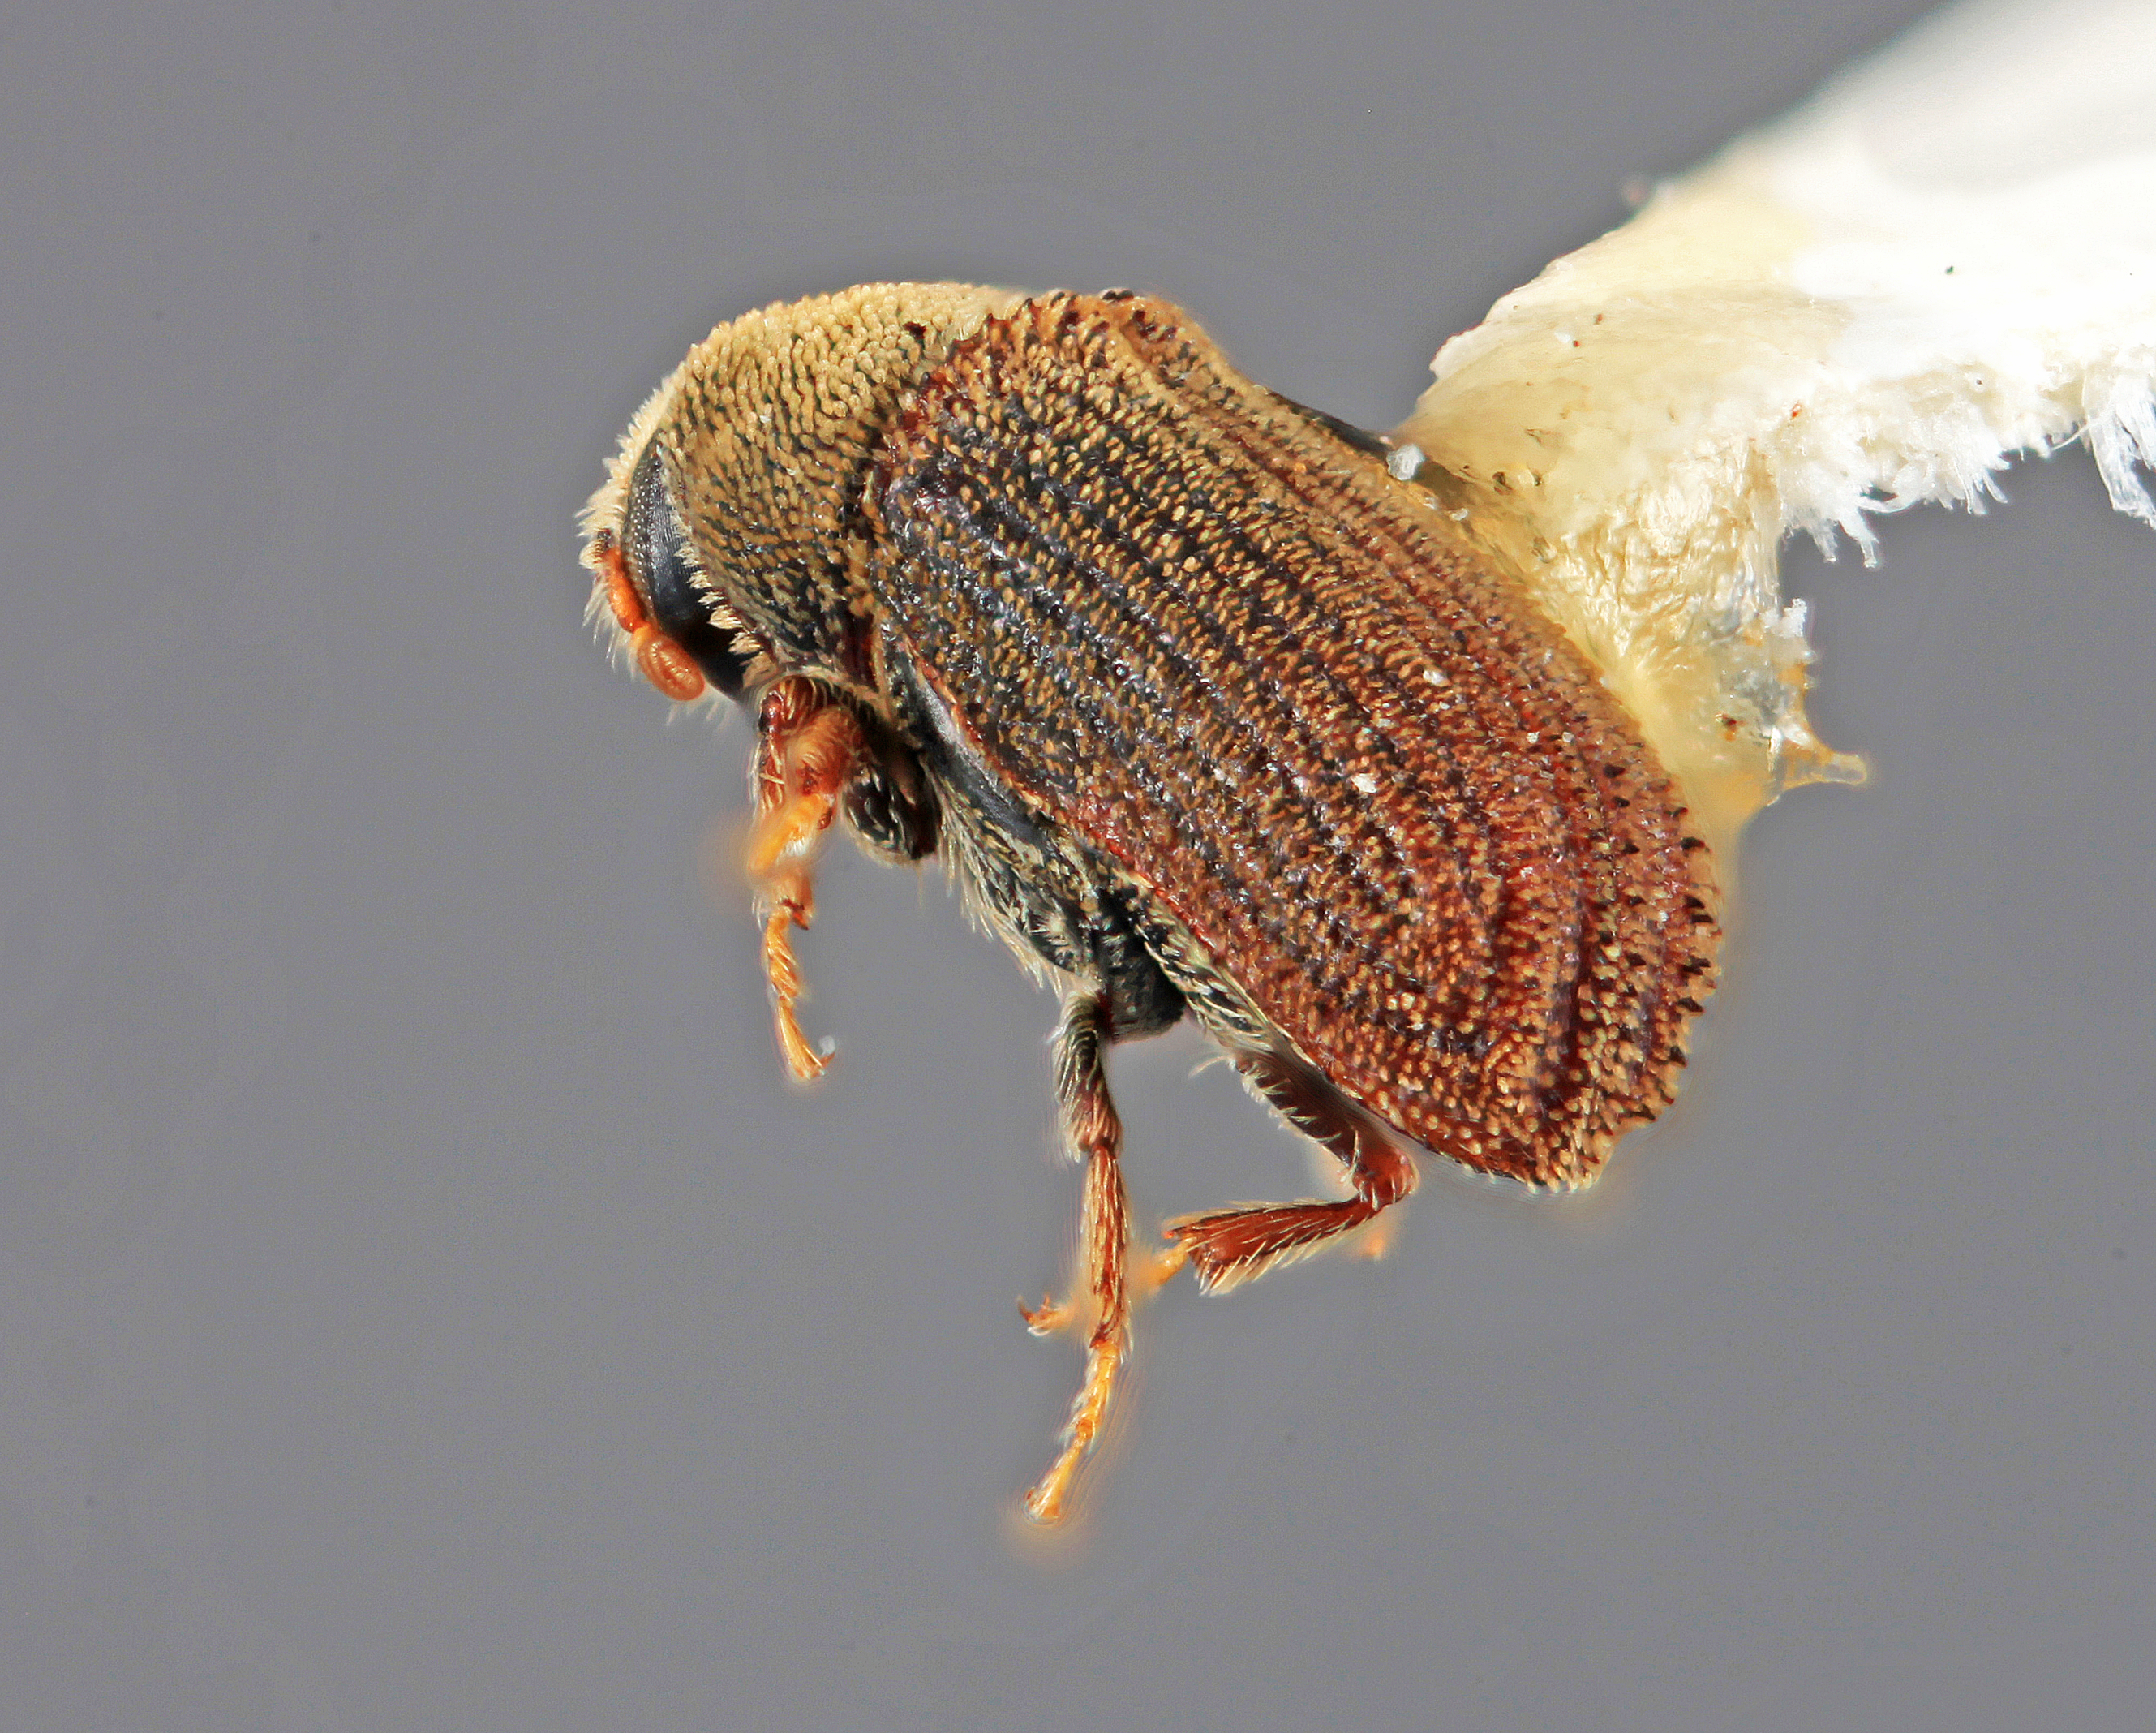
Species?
Carphoborus perplexus
